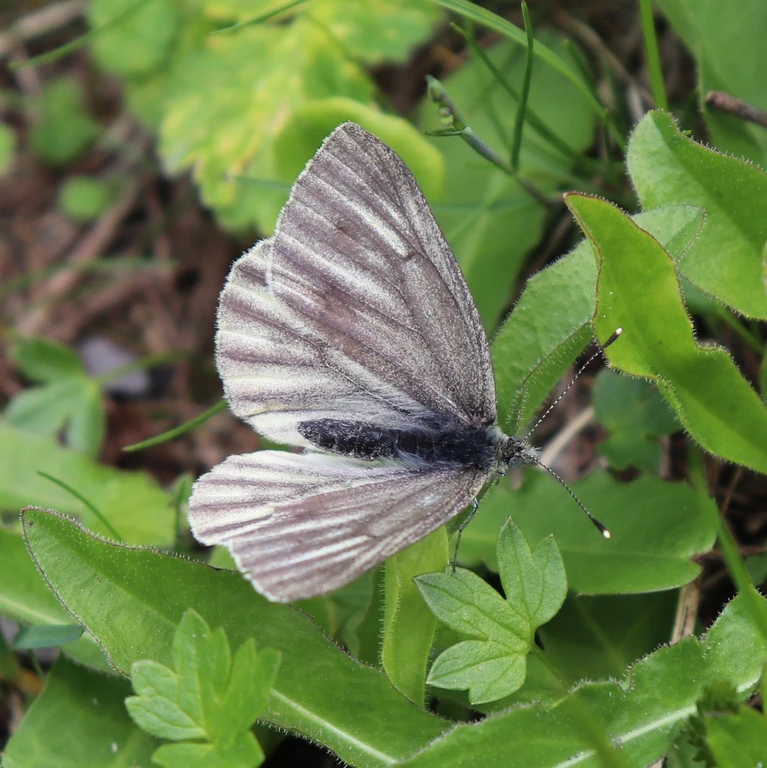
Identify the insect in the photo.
Pieris bryoniae
